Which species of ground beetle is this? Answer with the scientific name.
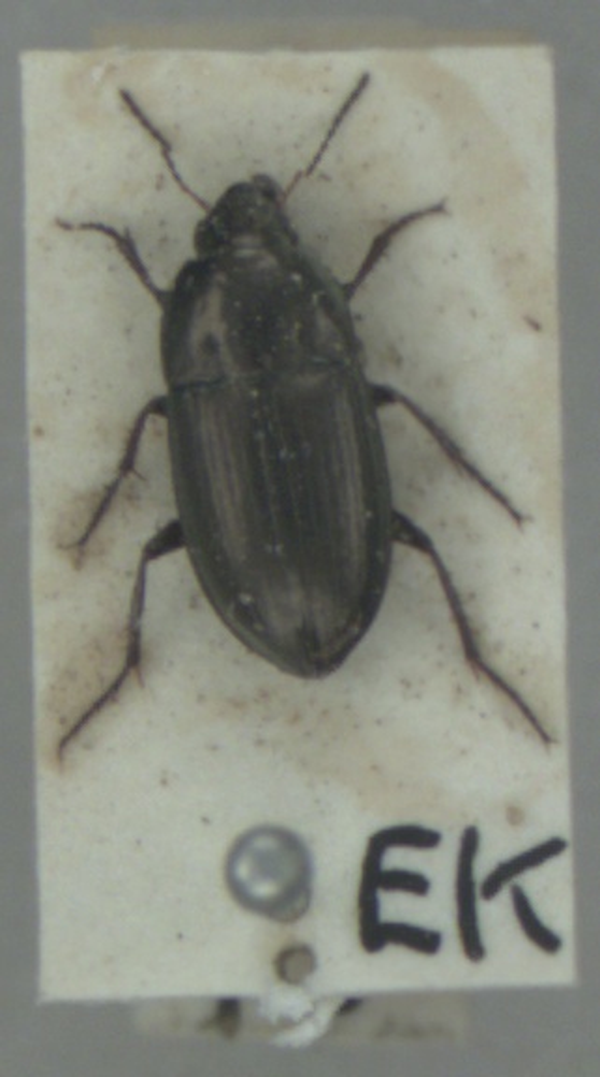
Amara aenea
